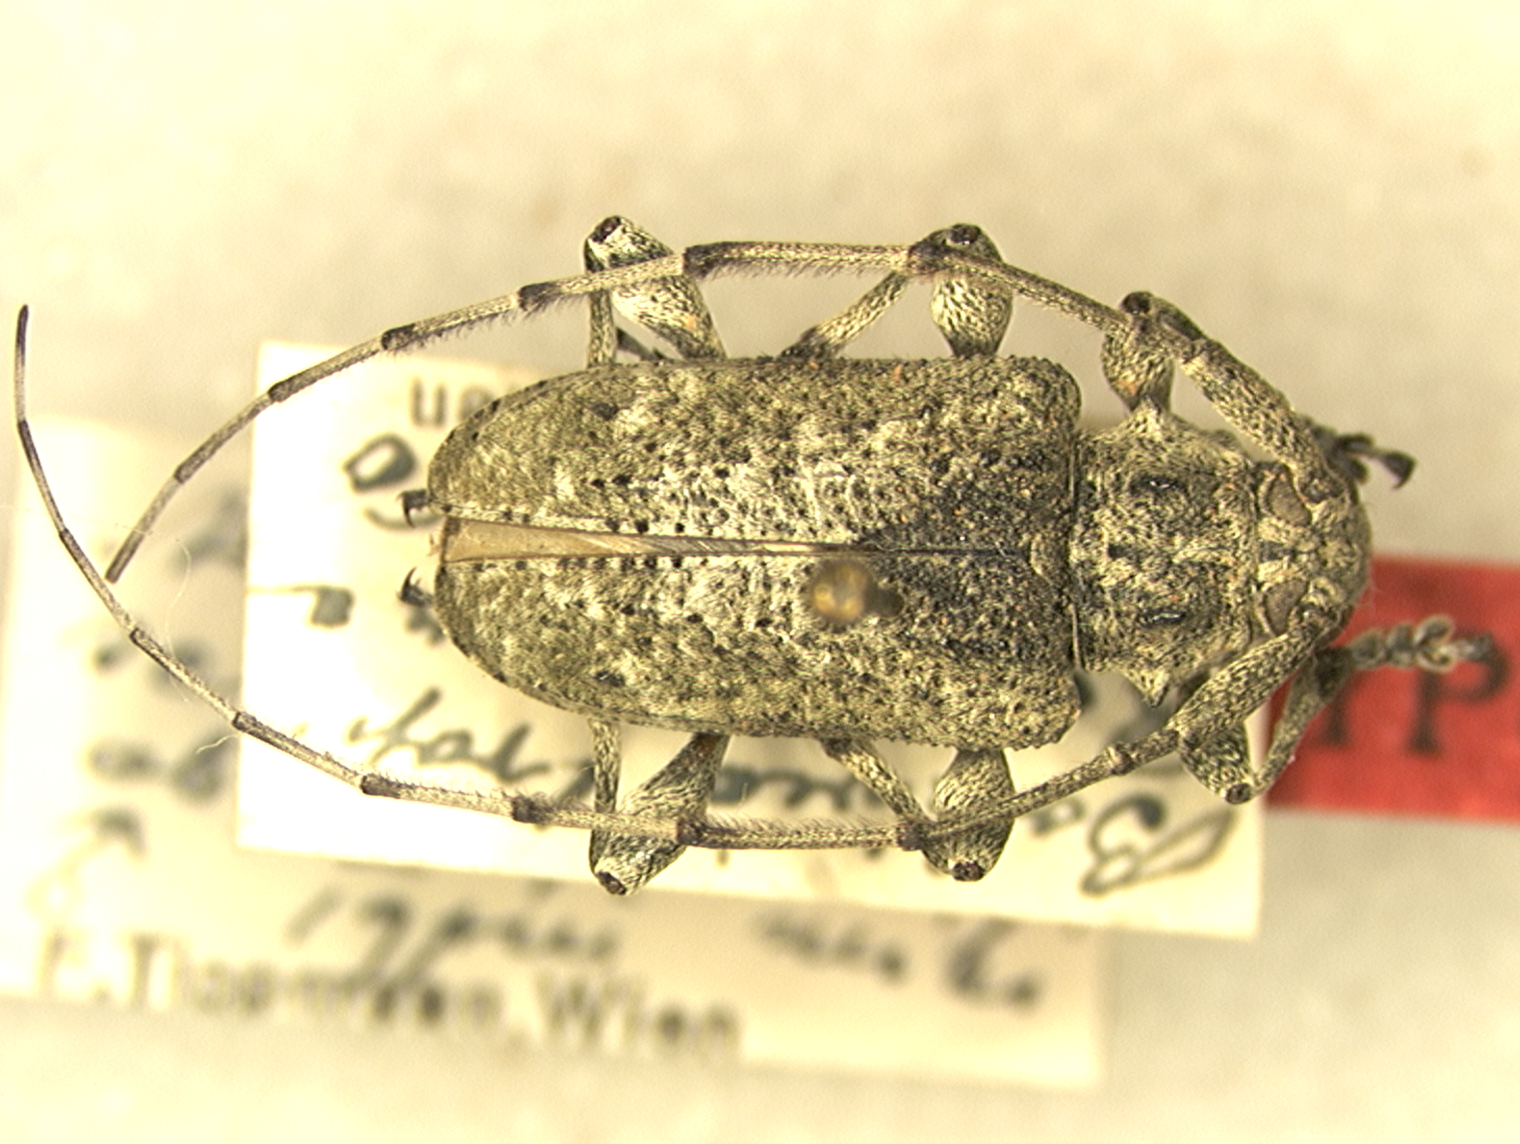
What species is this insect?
Ateralphus senilis (also Alphus senilis)
